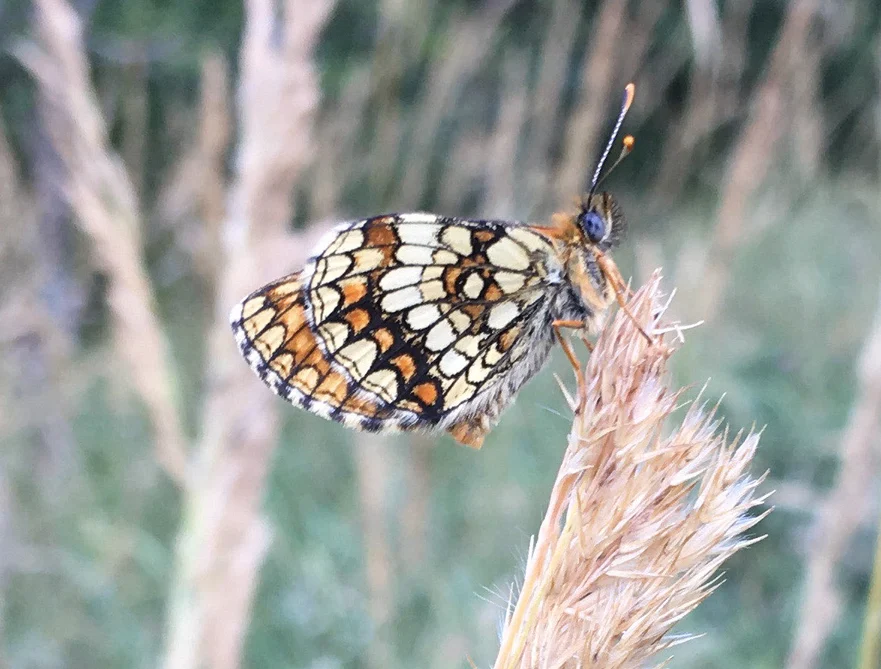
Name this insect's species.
Melitaea athalia
